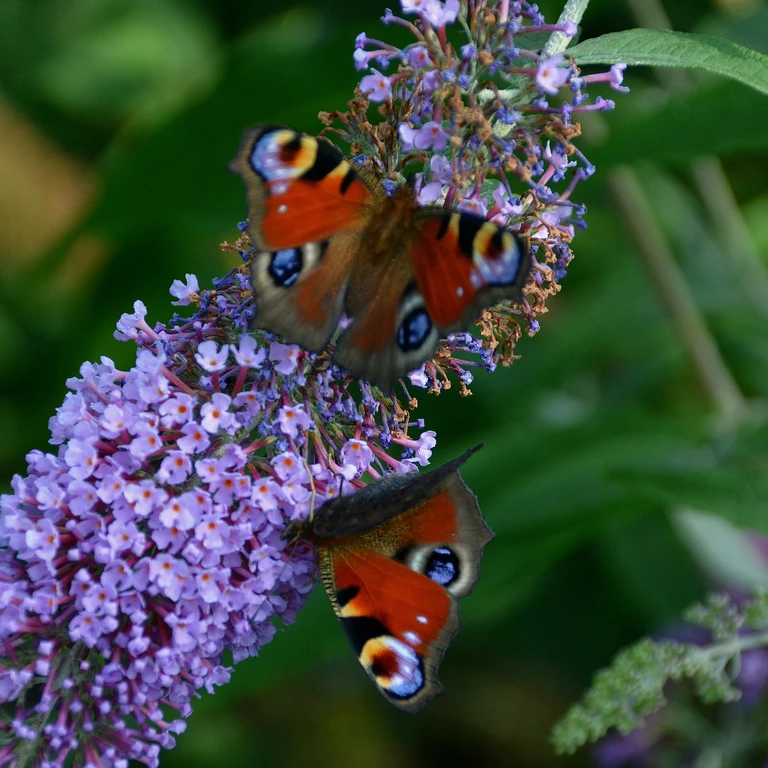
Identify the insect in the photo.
Aglais io
